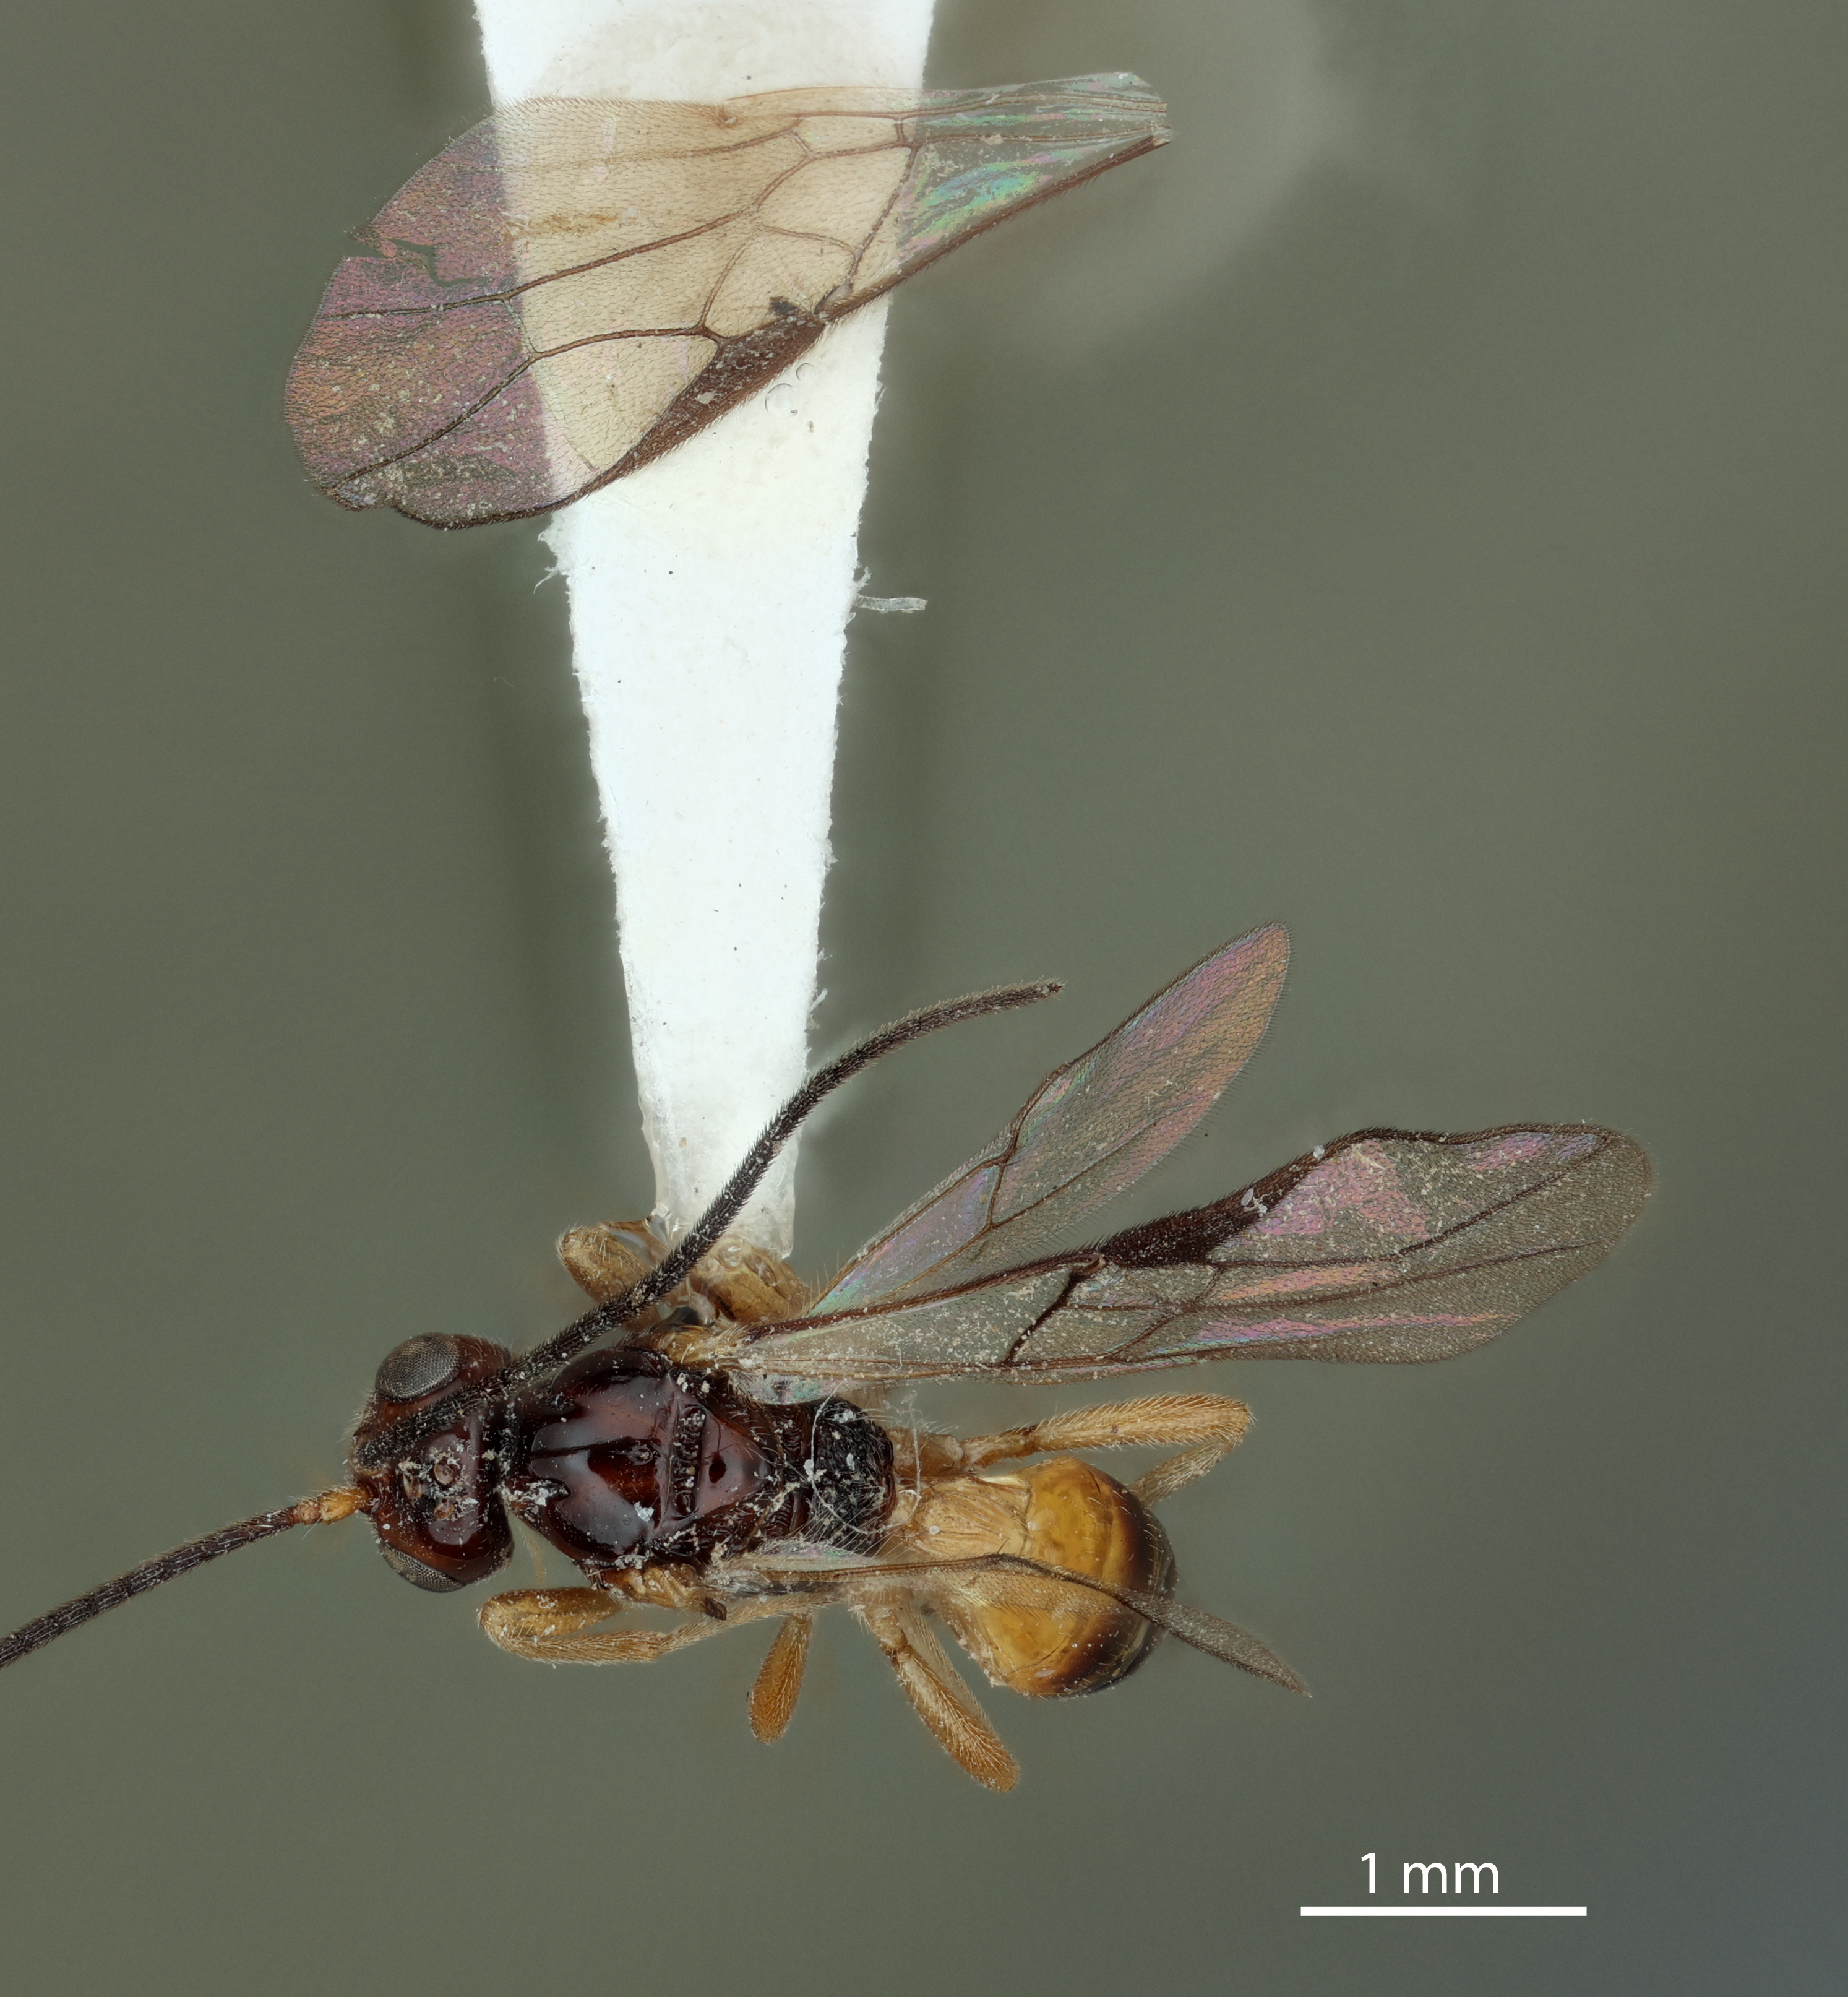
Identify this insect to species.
Opius elsalvadorensis
